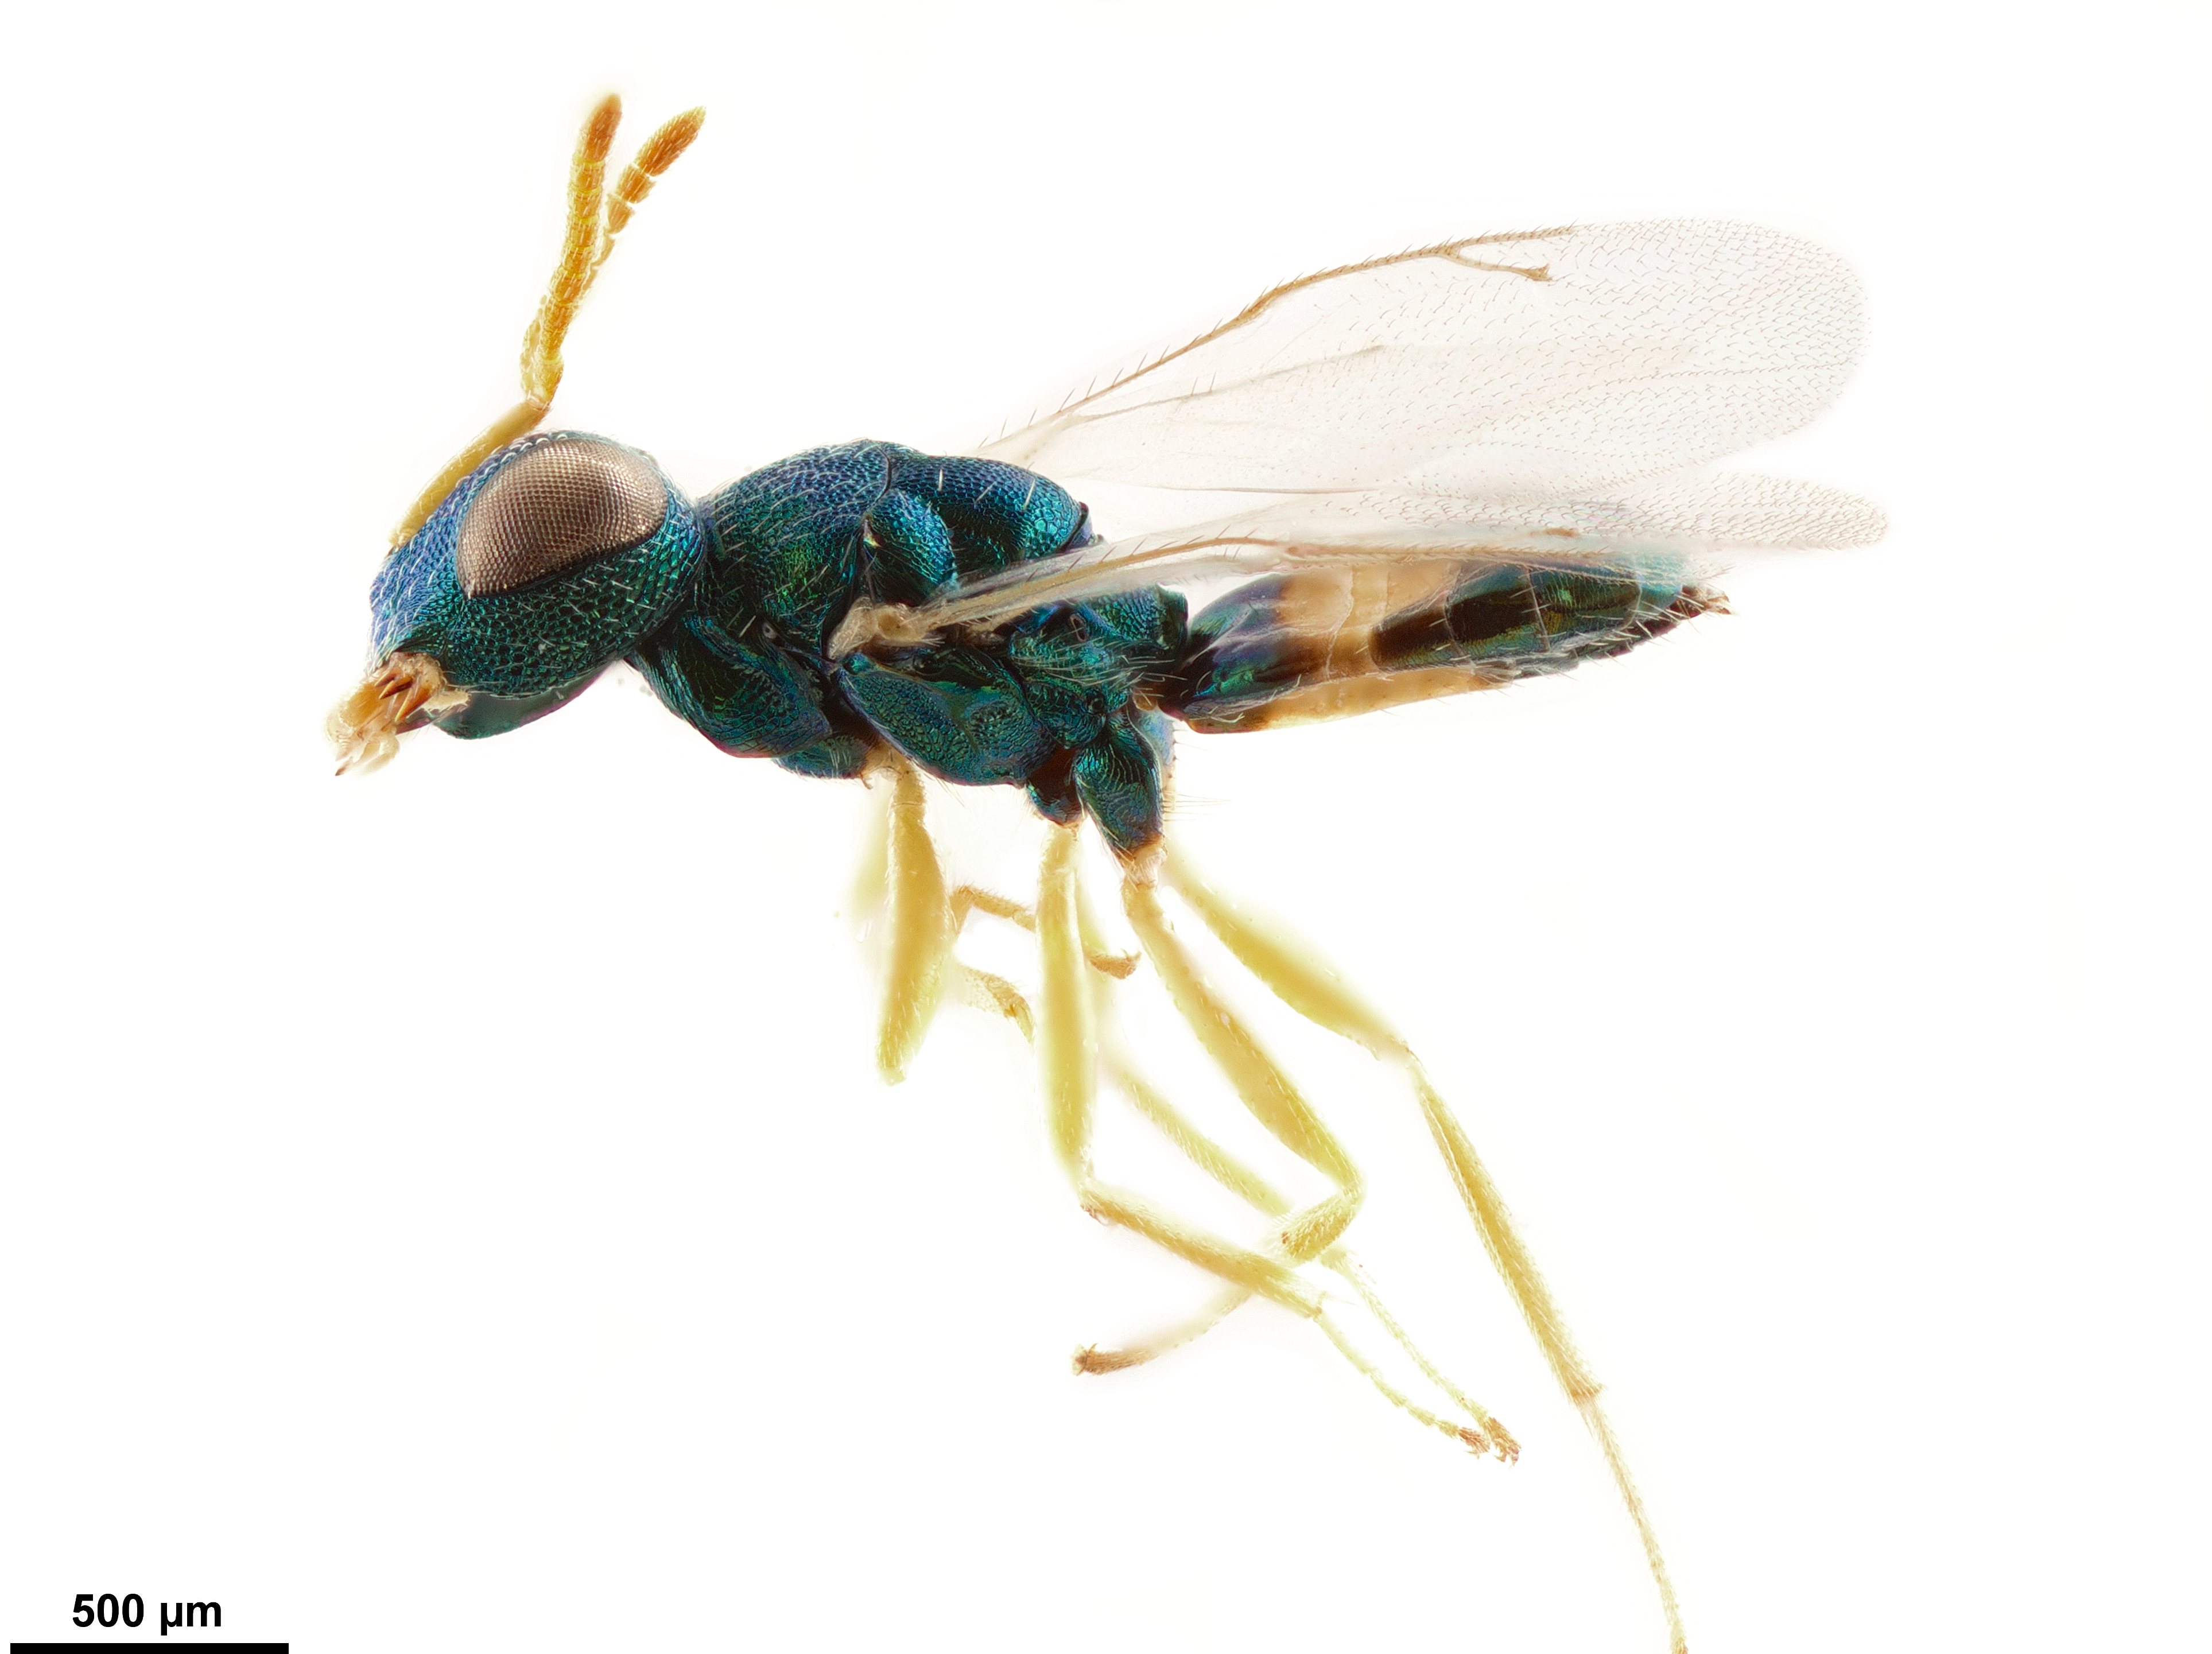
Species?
Dibrachoides dynastes
